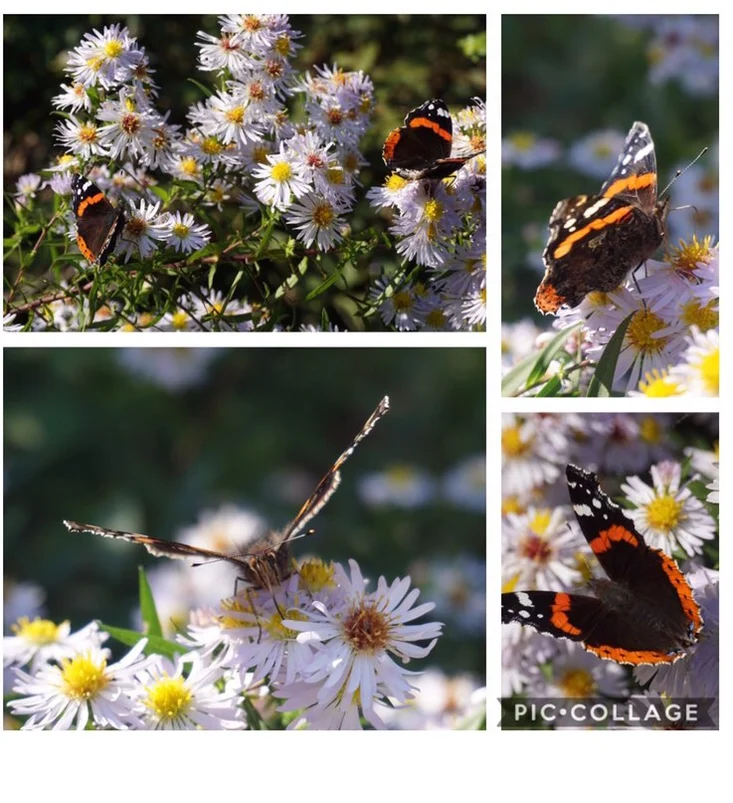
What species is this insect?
Vanessa atalanta
